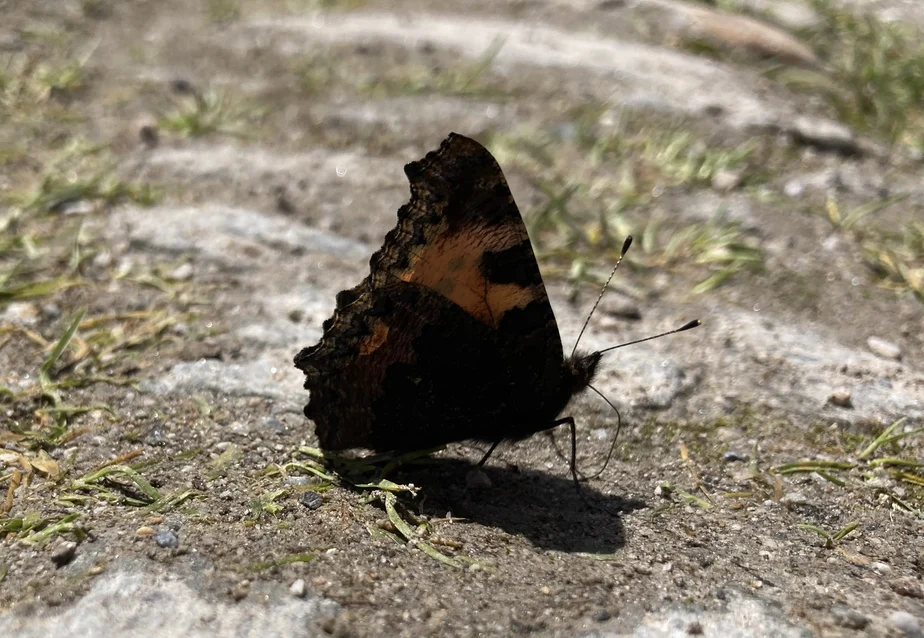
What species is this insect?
Aglais urticae
